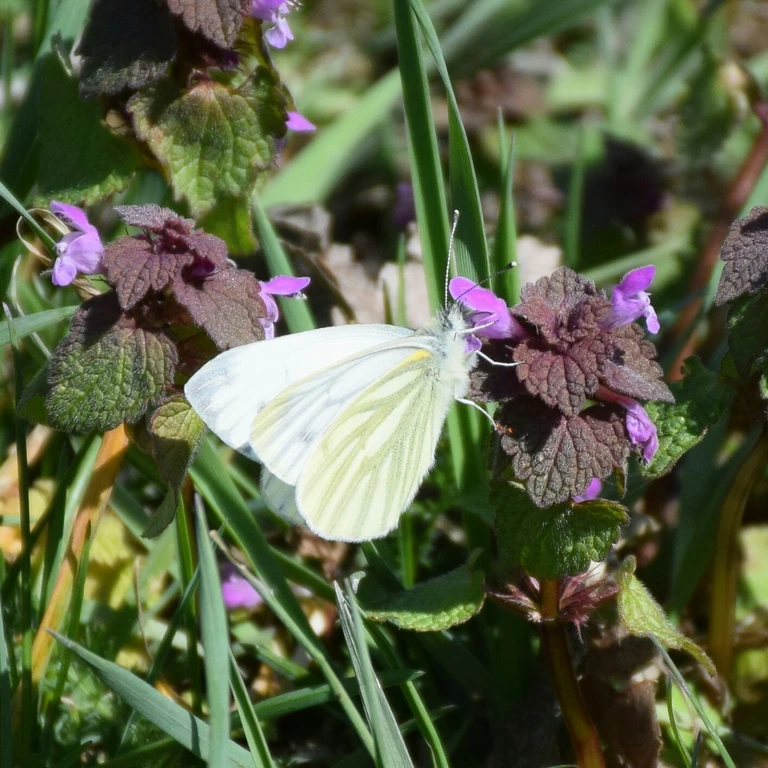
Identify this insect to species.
Pieris napi
